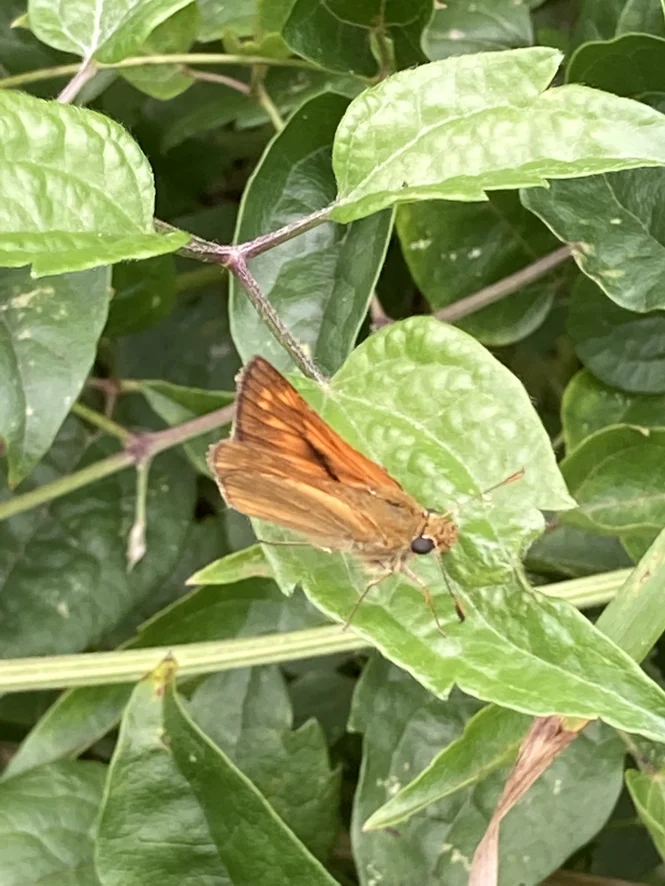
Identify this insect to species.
Ochlodes sylvanus (also Ochlodes venata)
